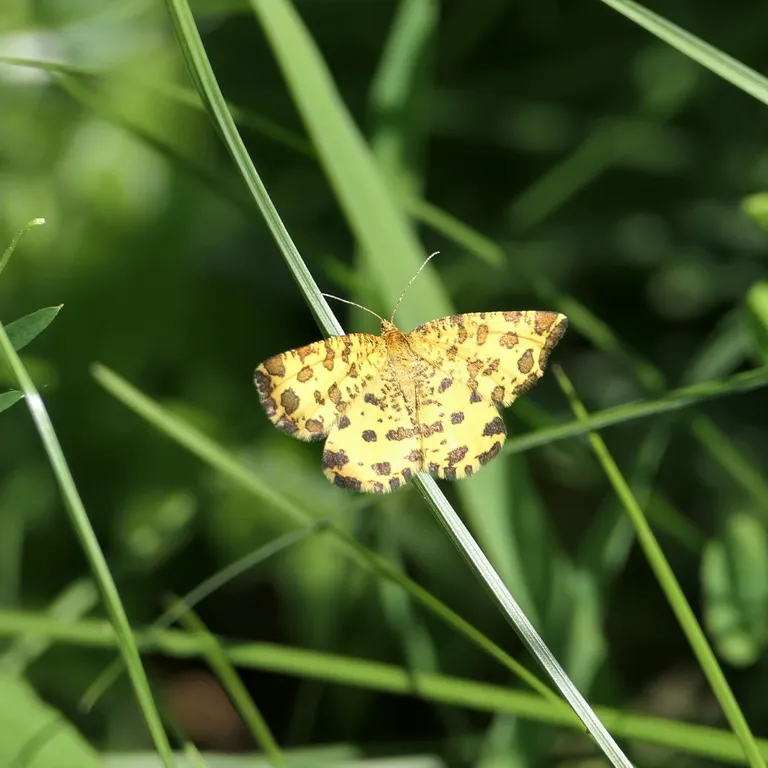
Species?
Pseudopanthera macularia
